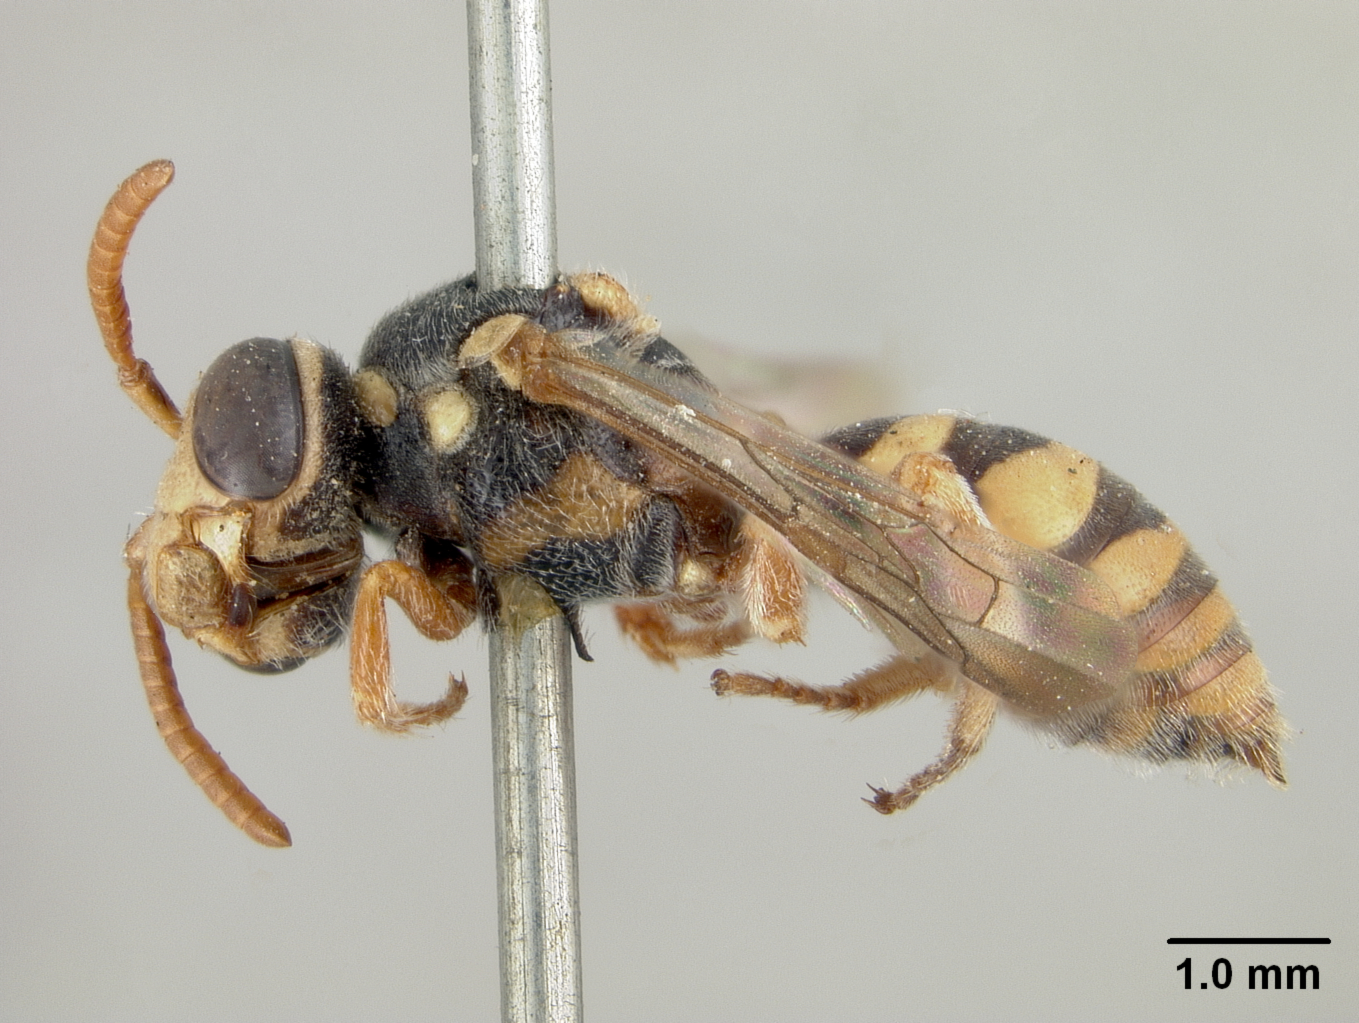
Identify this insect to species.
Nomada garciana
